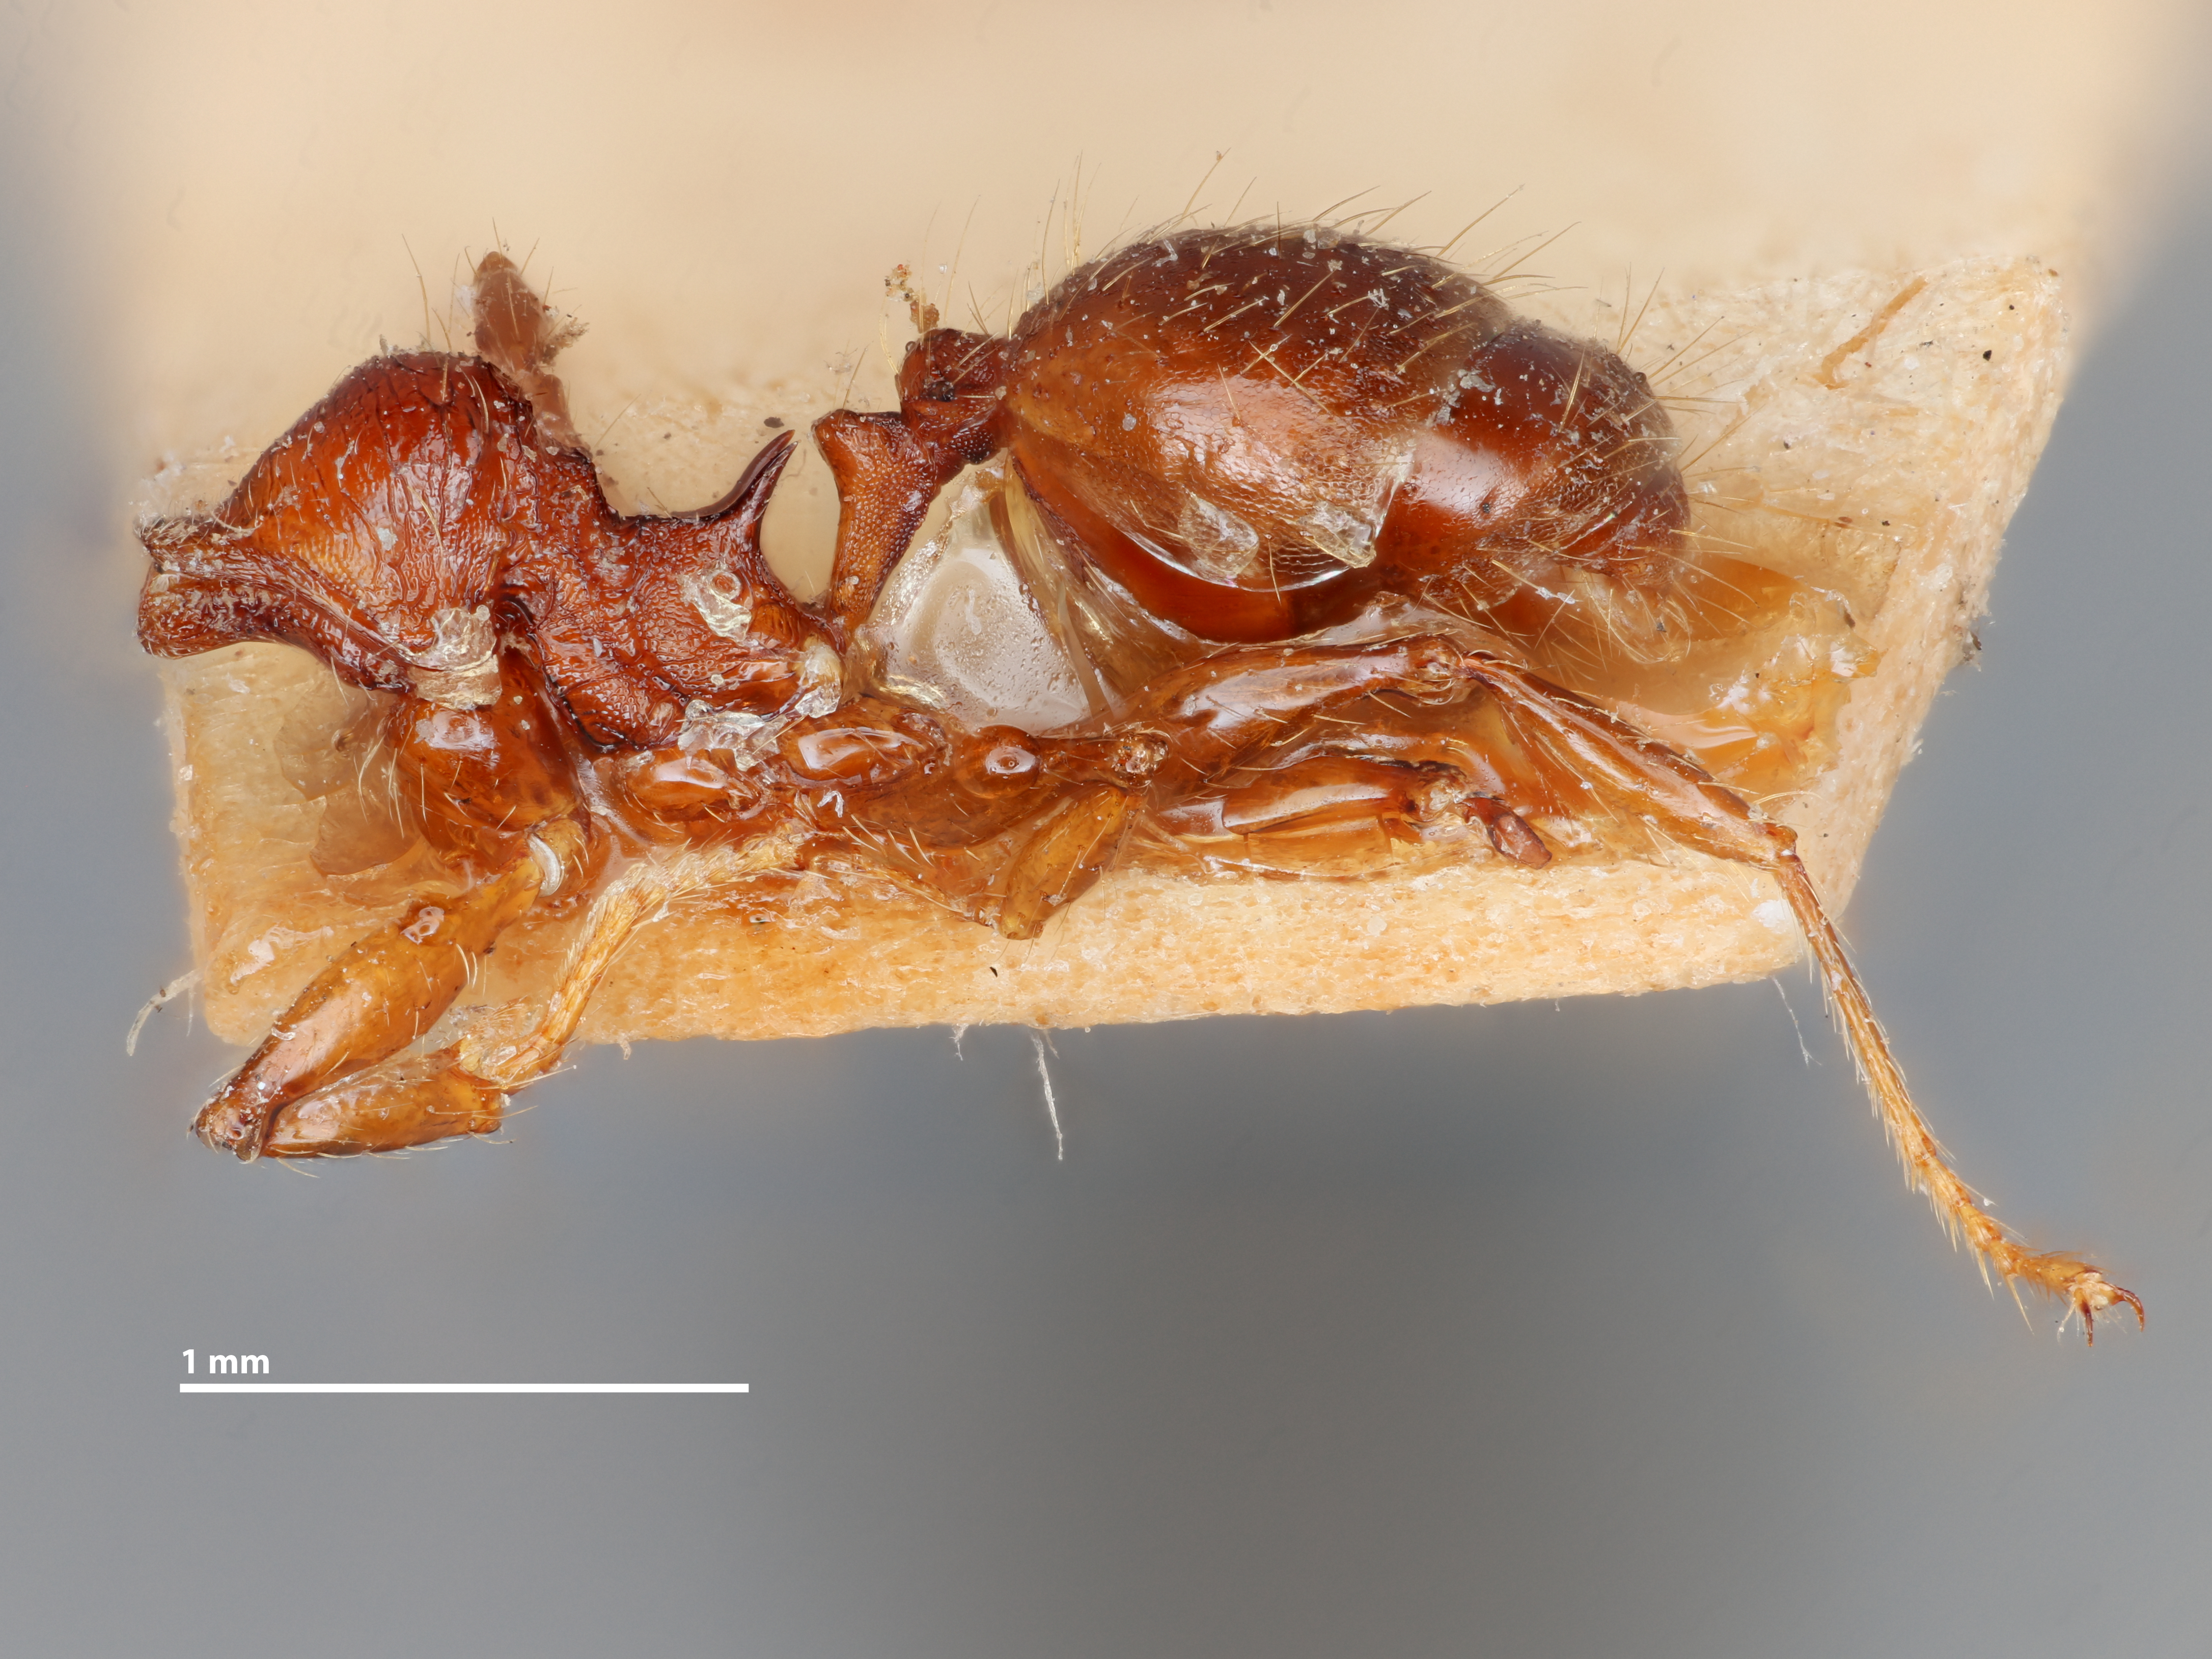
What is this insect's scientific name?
Pheidole ensifera
